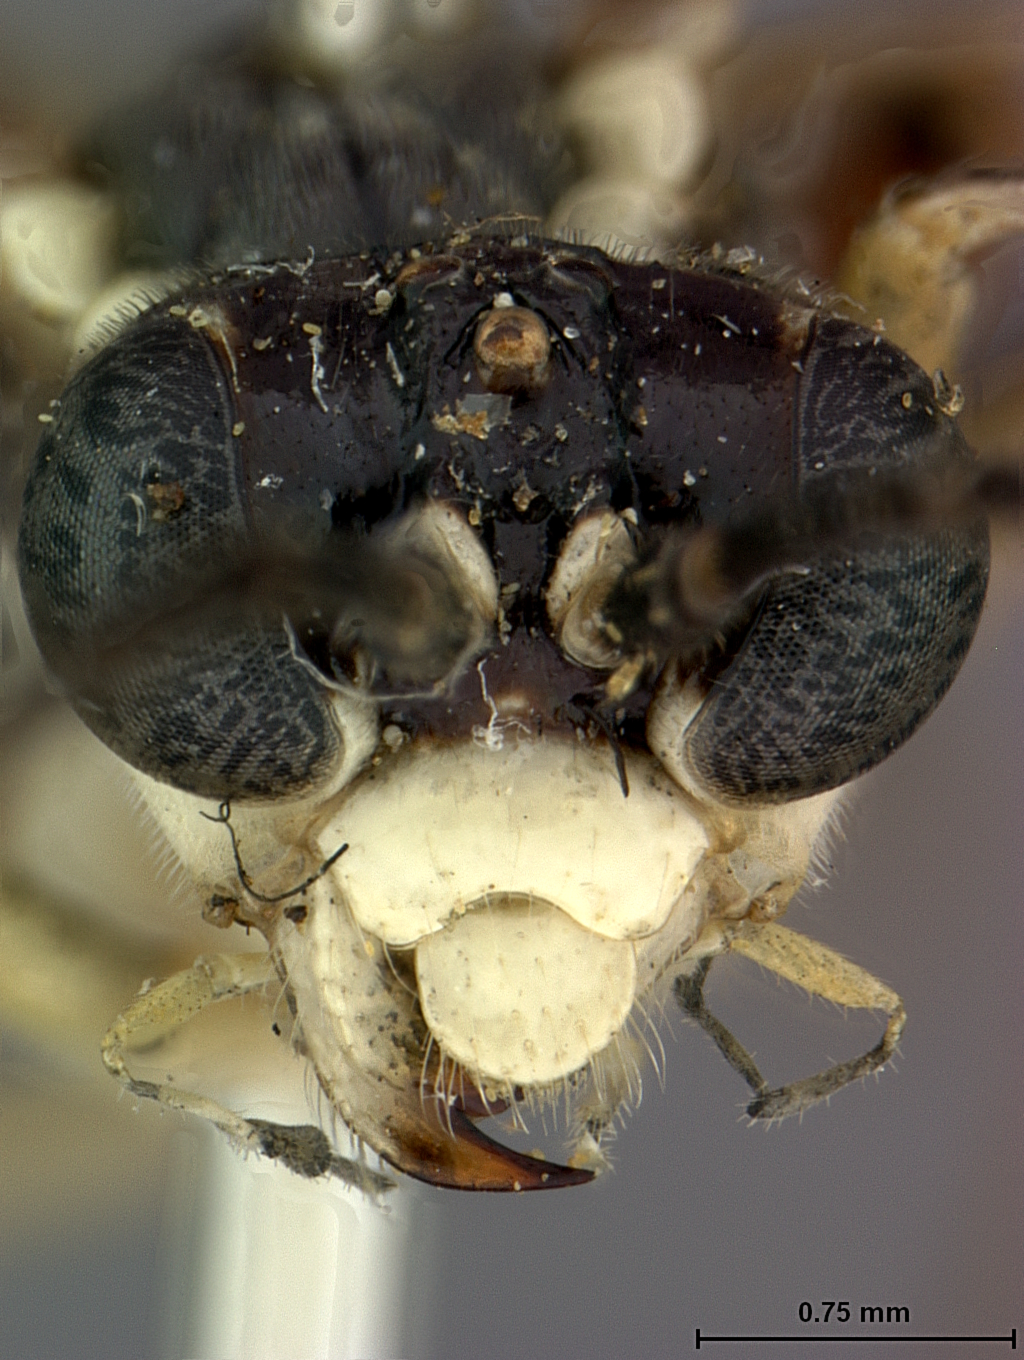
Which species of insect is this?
Tenthredo hypoleuca
